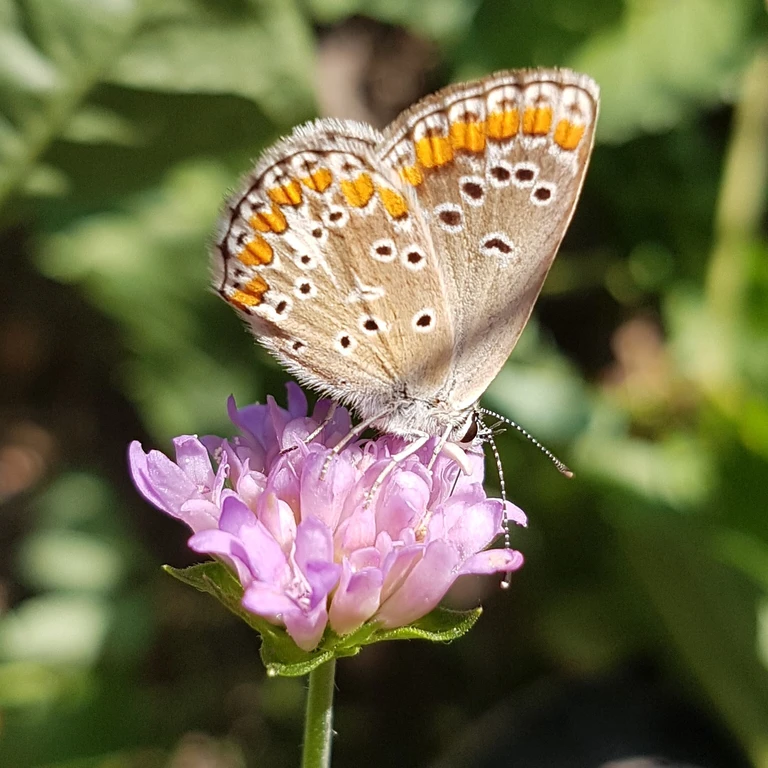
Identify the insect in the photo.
Aricia agestis/artaxerxes
